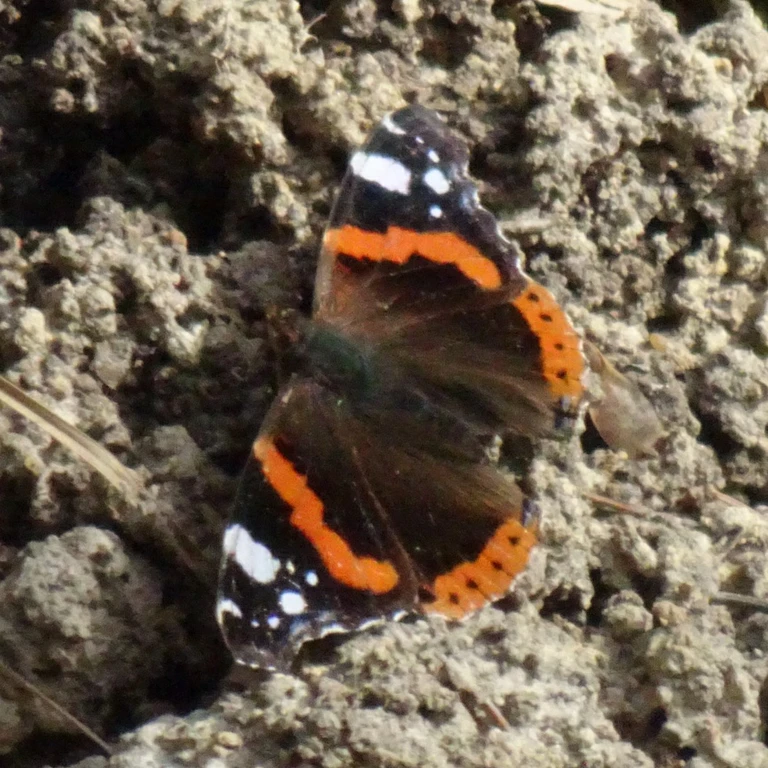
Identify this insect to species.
Vanessa atalanta
